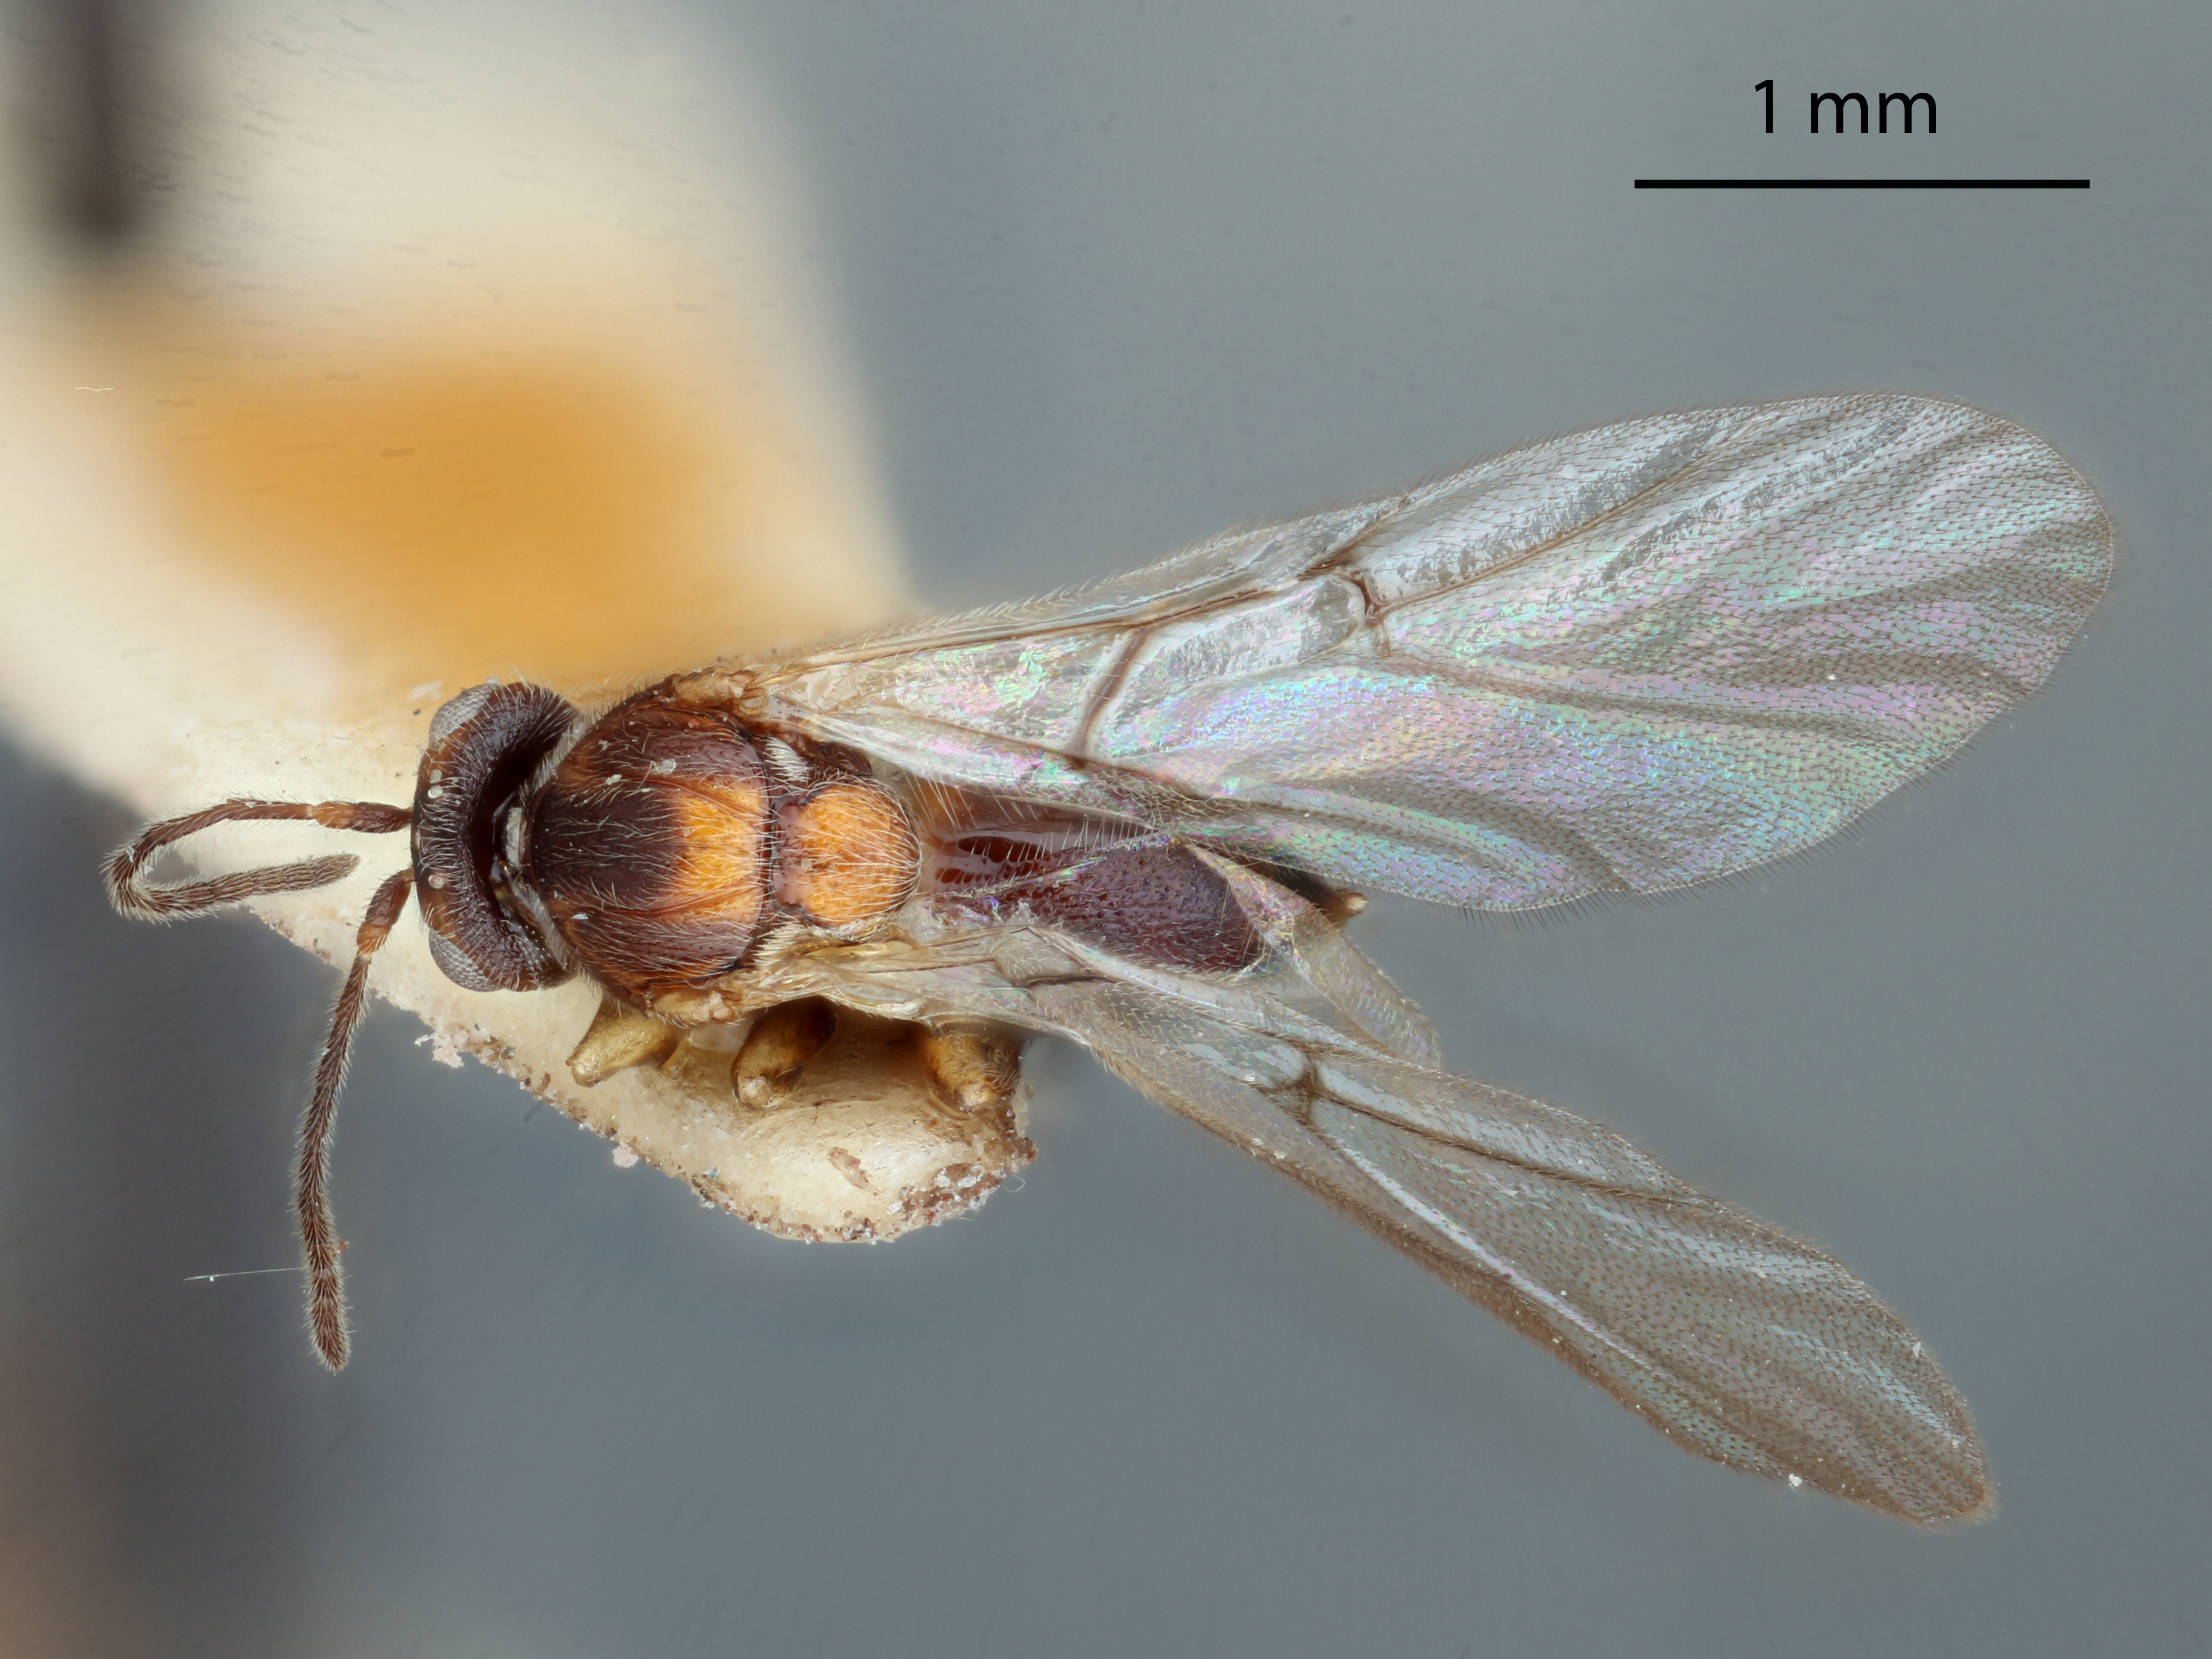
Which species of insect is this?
Trichoteras rotundula
